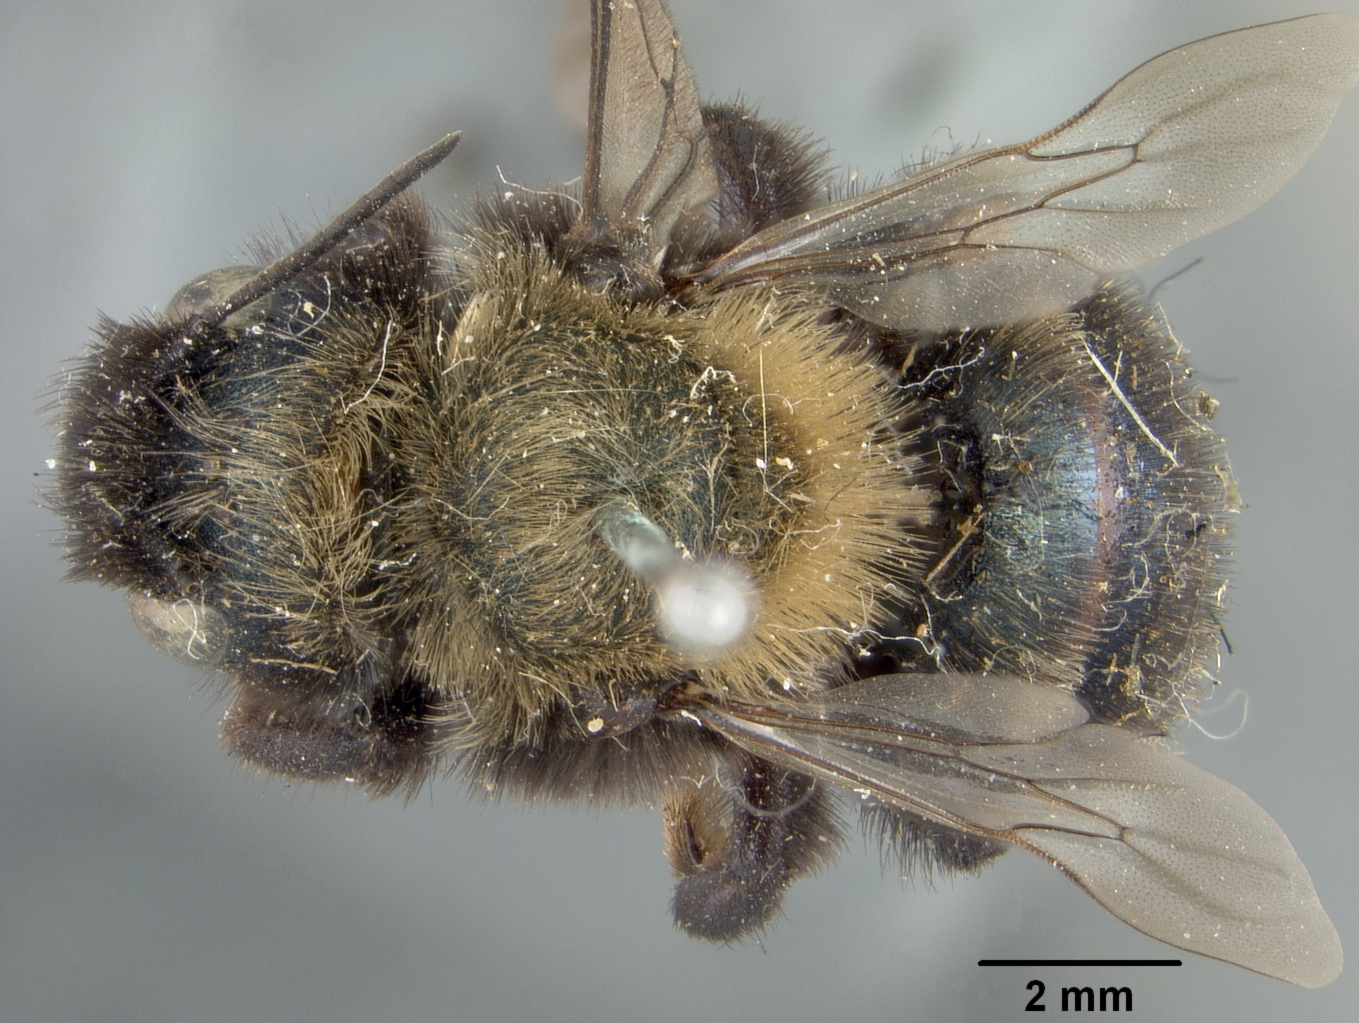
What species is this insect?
Osmia grandior
